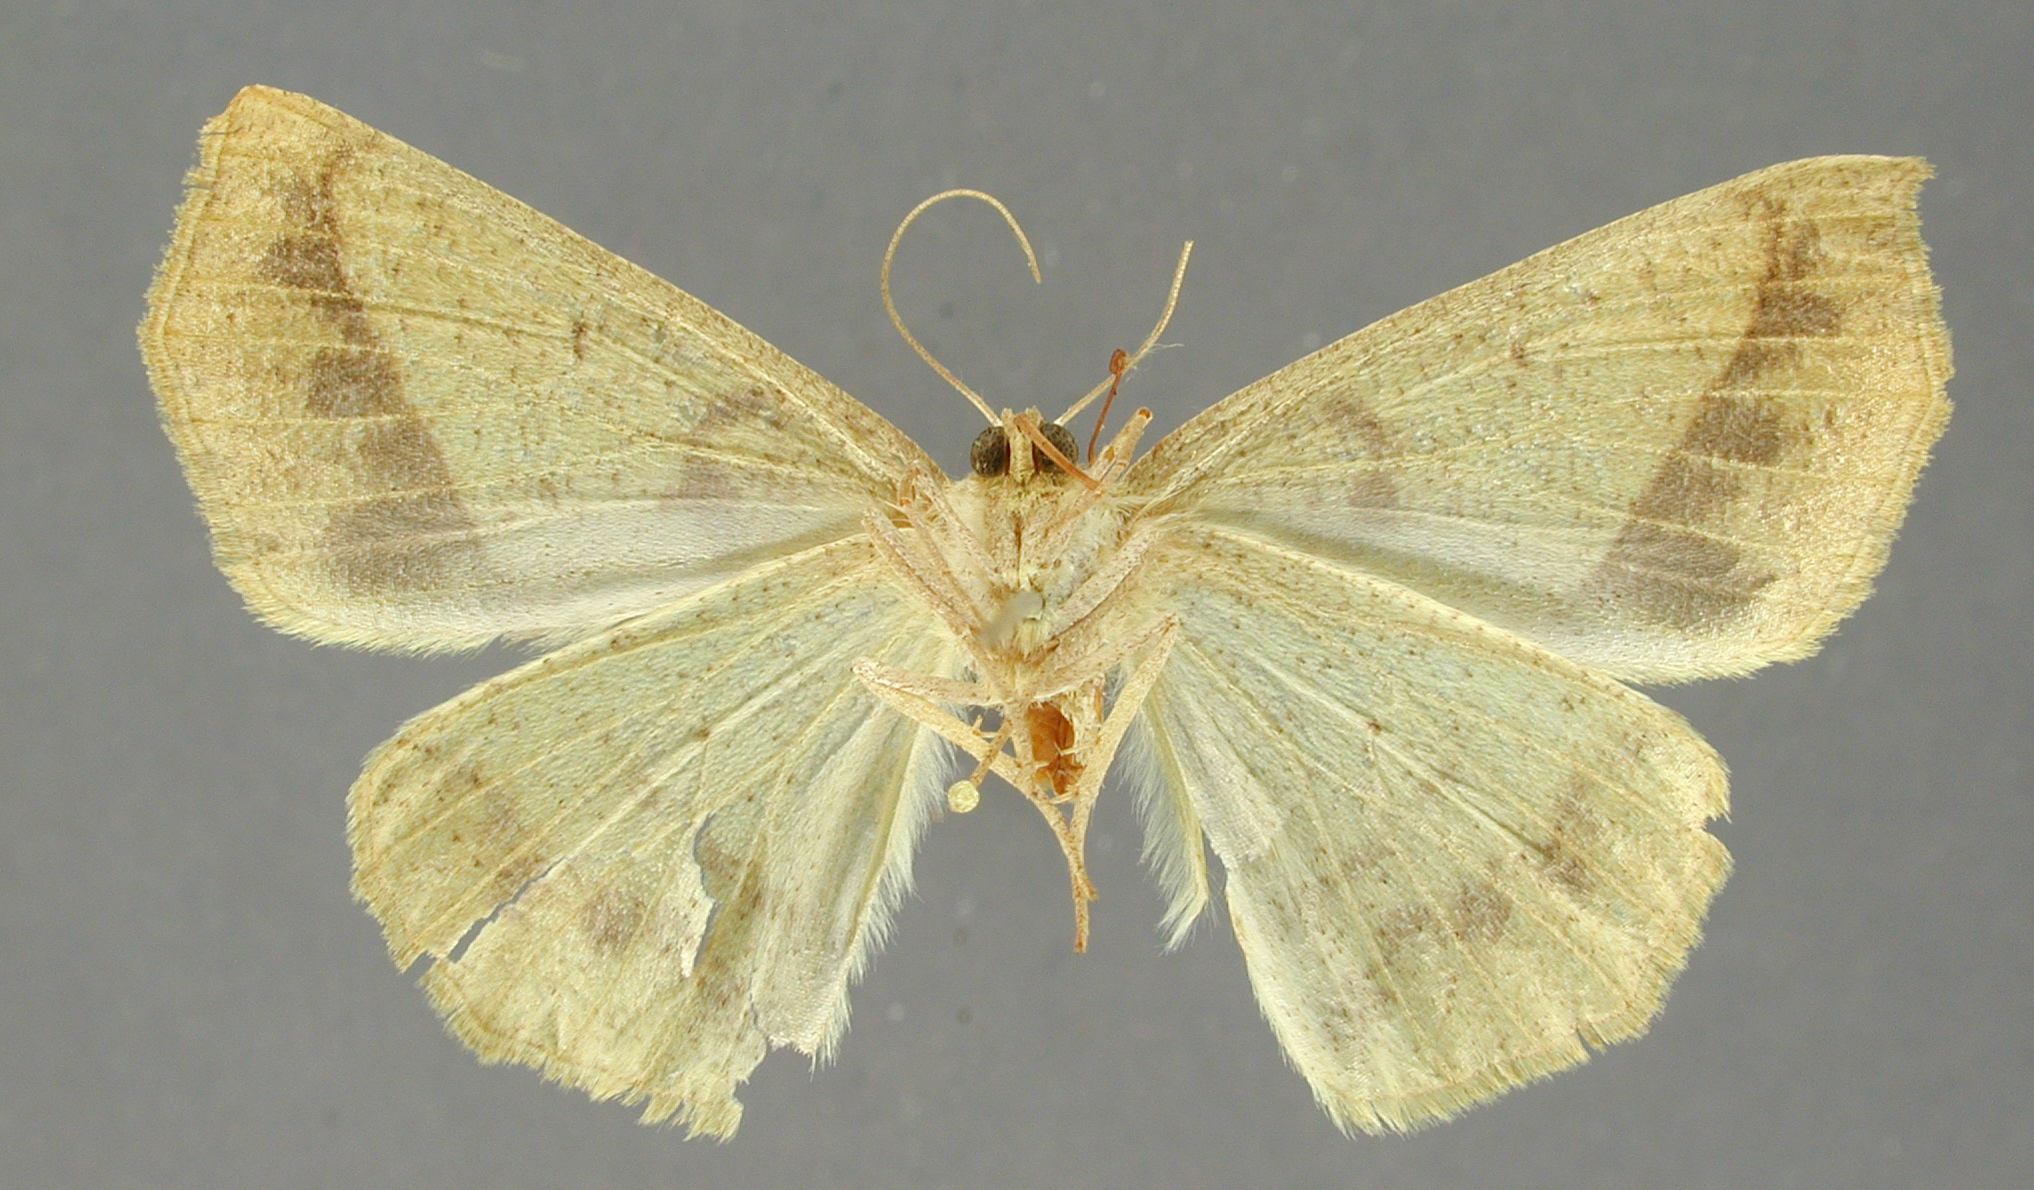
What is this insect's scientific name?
Eusarca maculifascia
